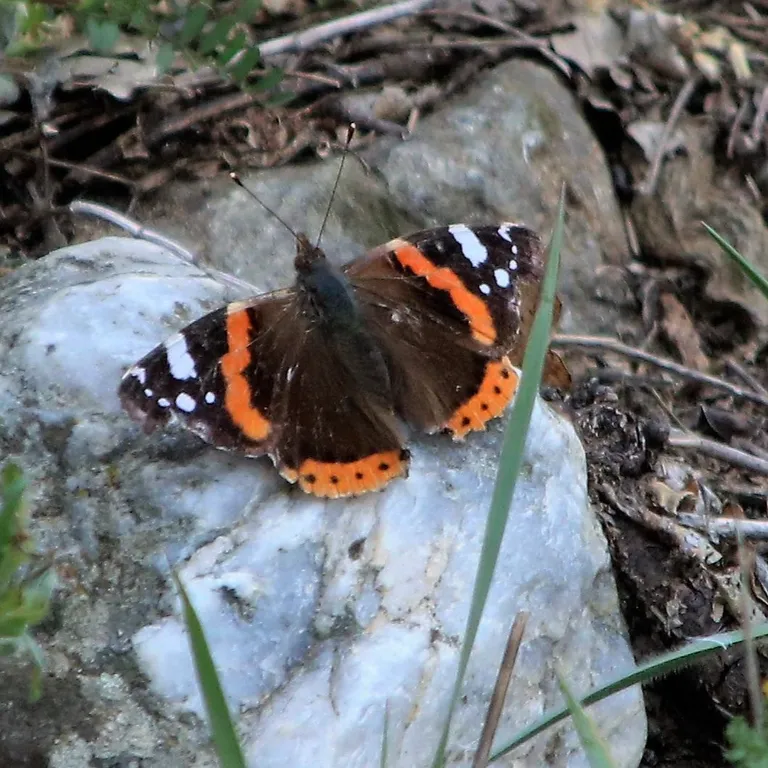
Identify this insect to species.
Vanessa atalanta
